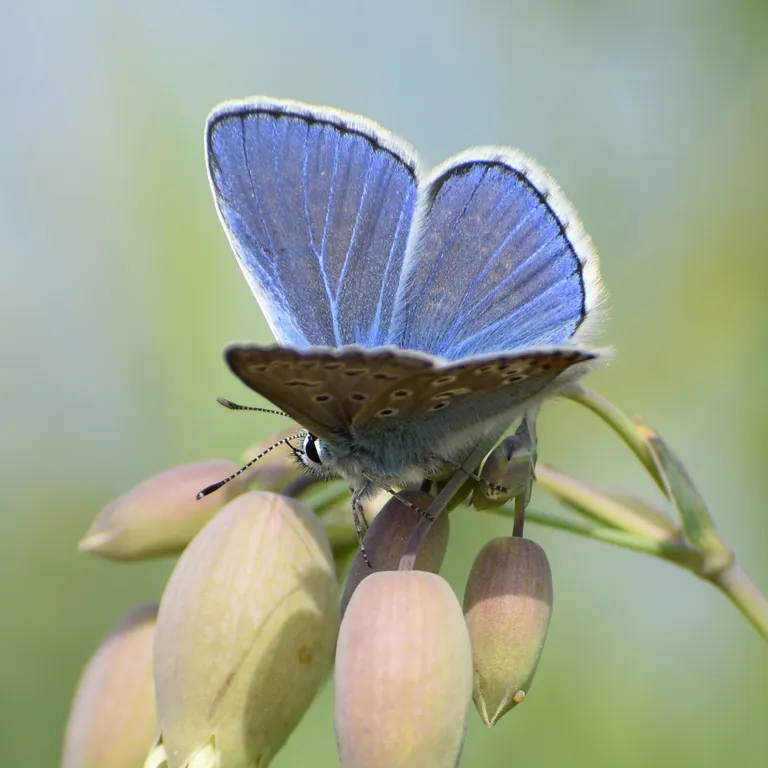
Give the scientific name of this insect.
Polyommatus icarus
